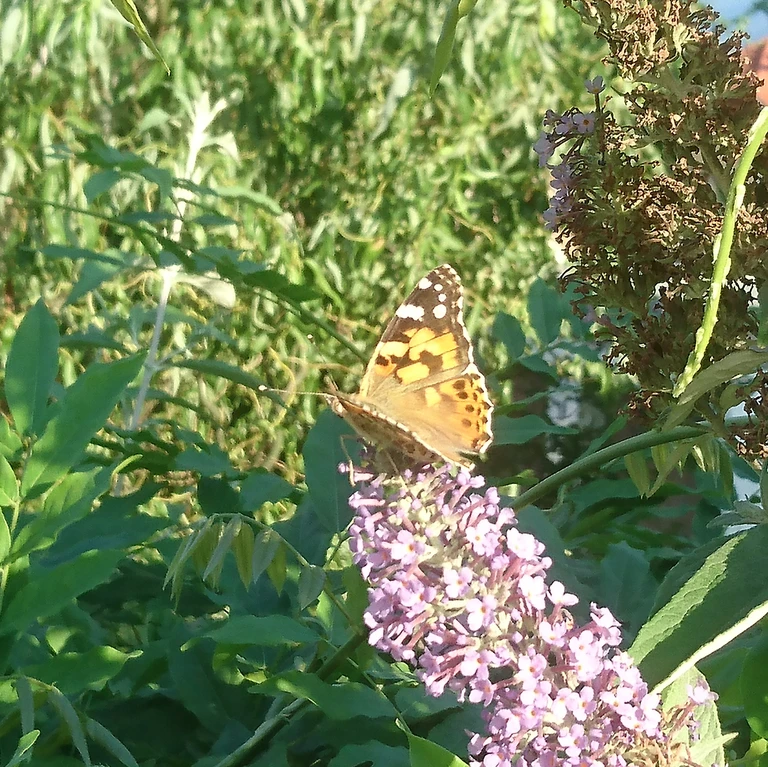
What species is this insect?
Vanessa cardui
